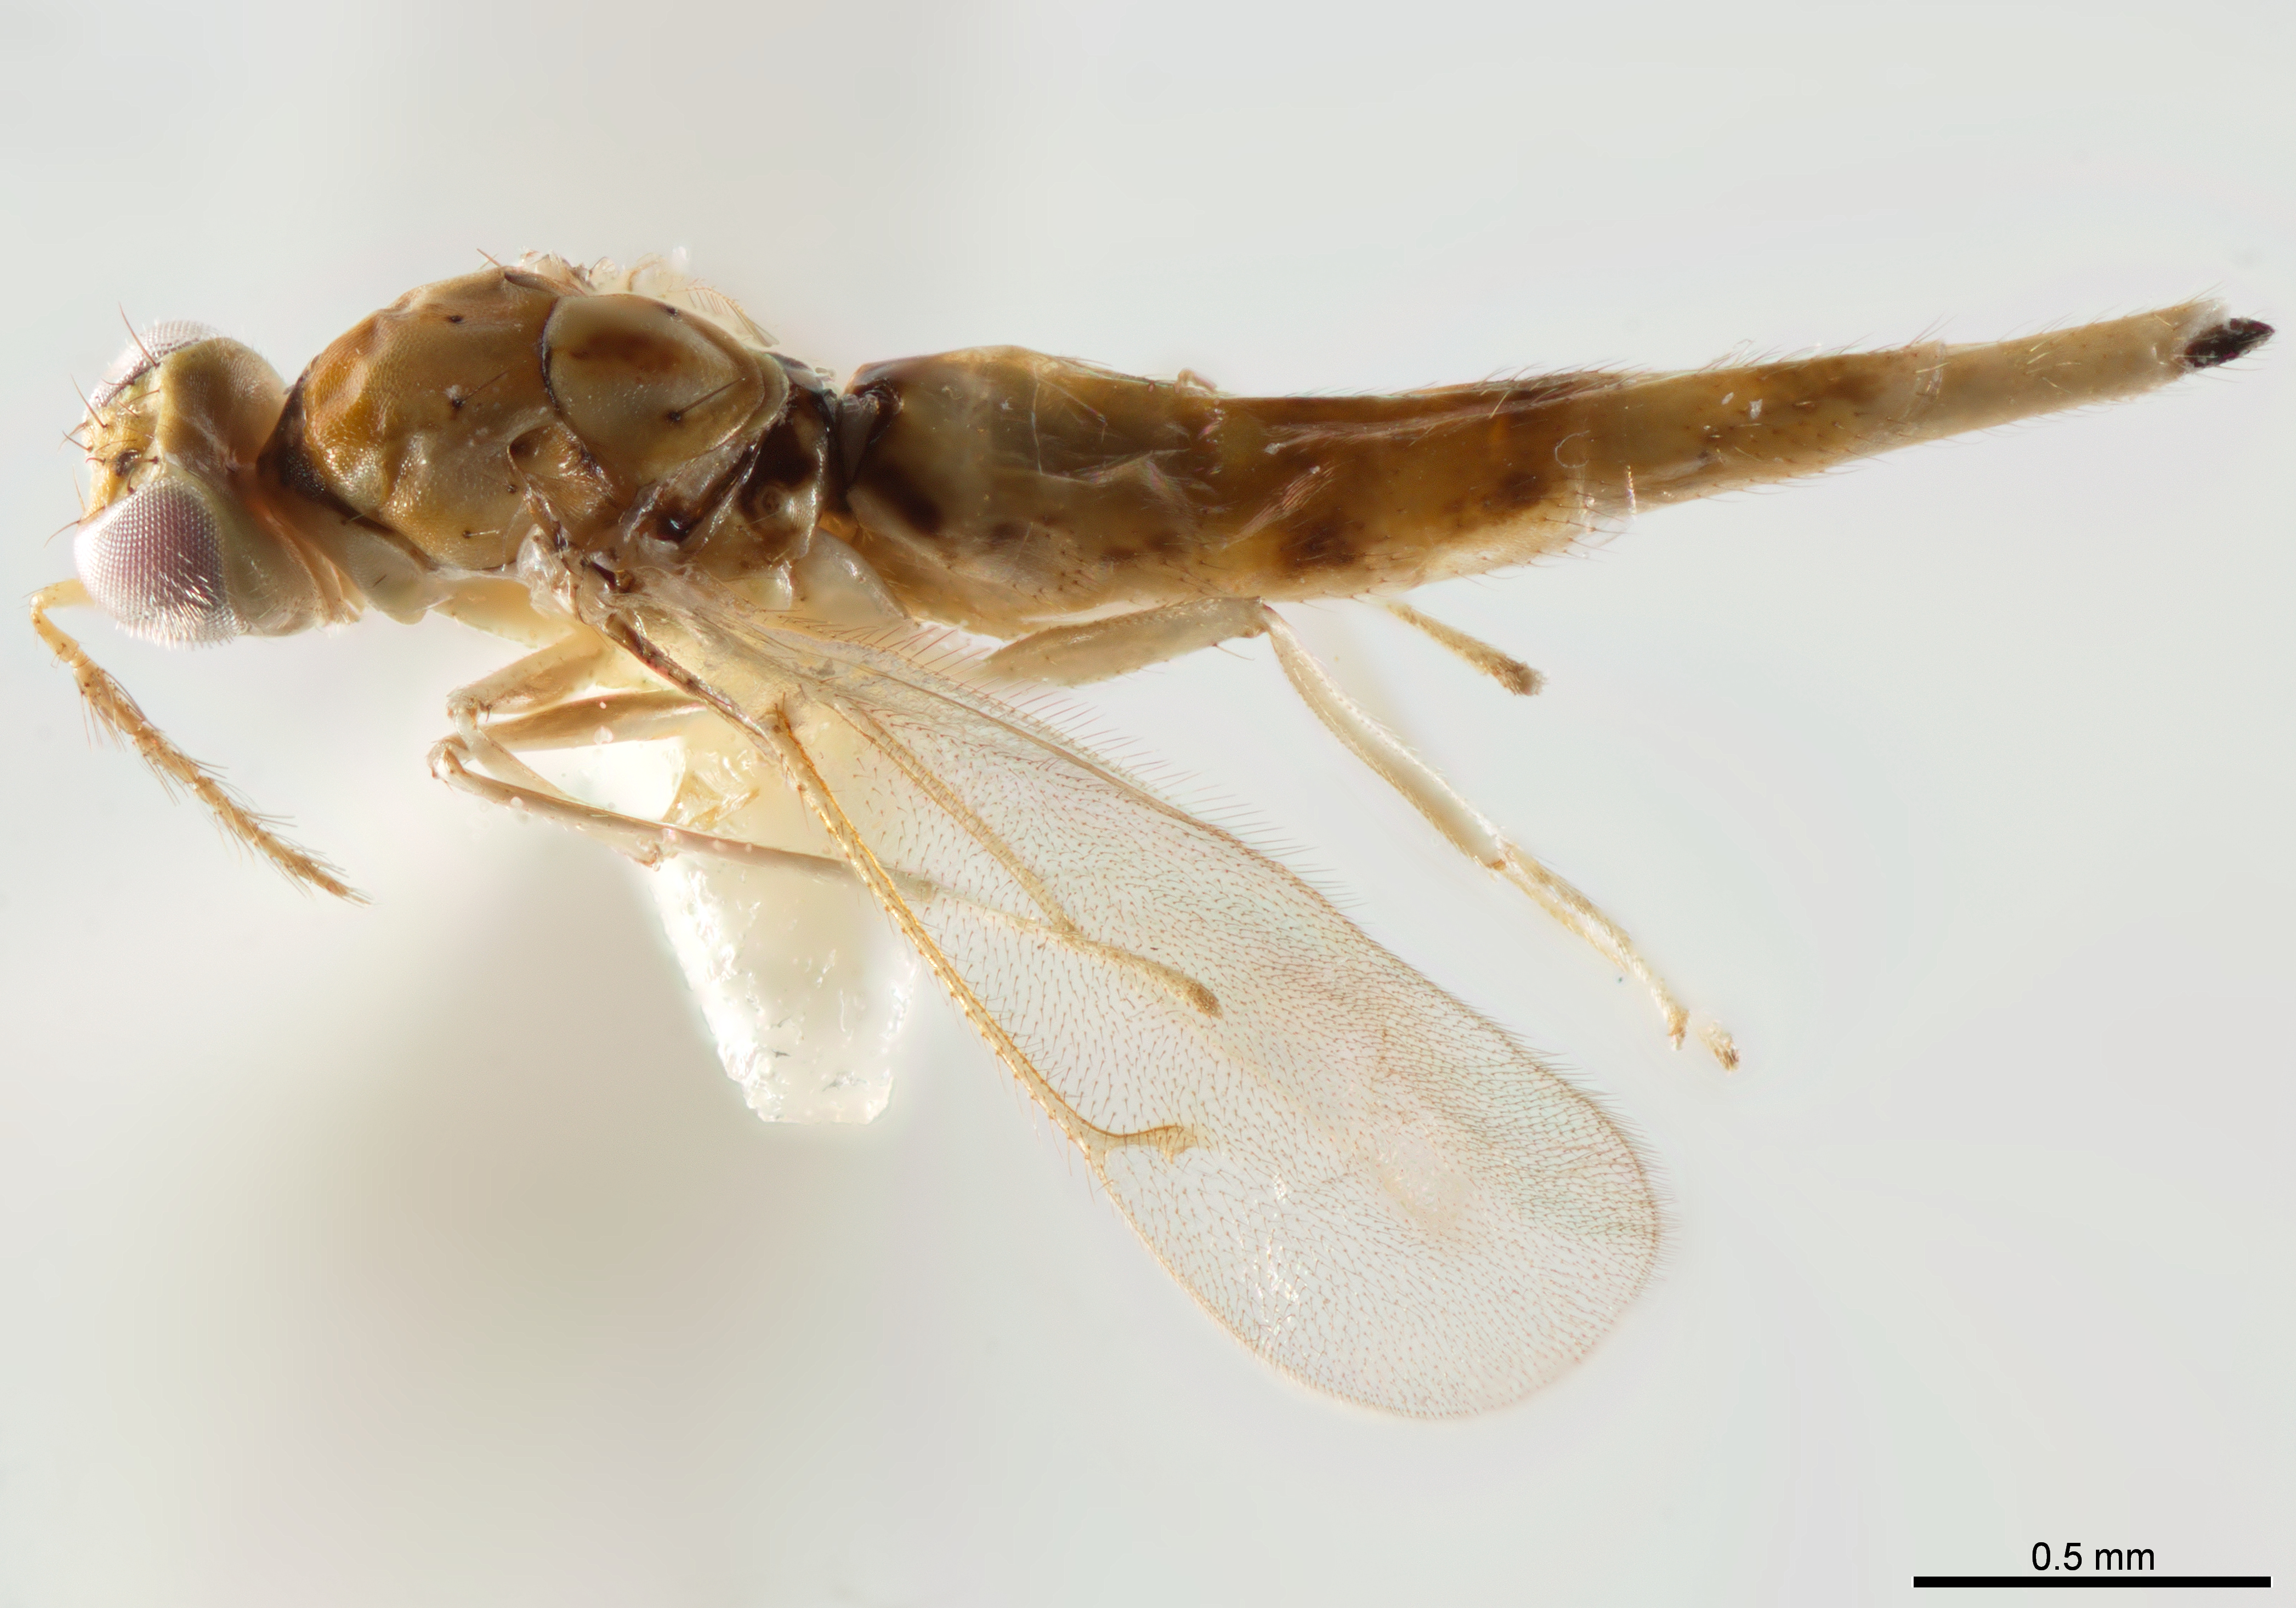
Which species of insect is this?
Chrysonotomyia maculata
